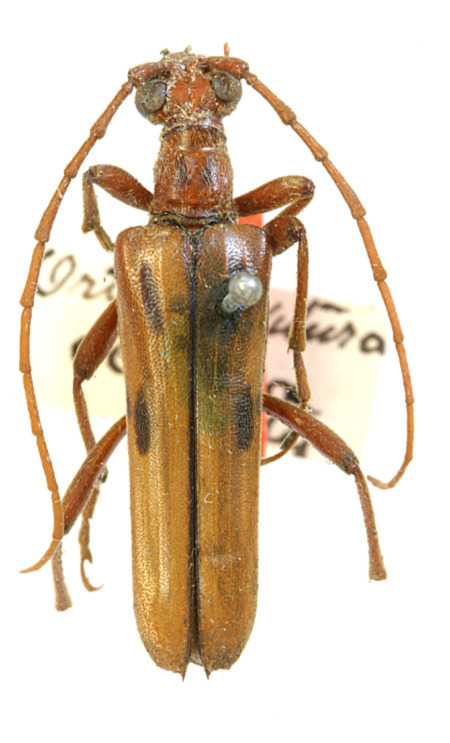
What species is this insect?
Ortholeptura valida (also Ortholeptura oculea)
